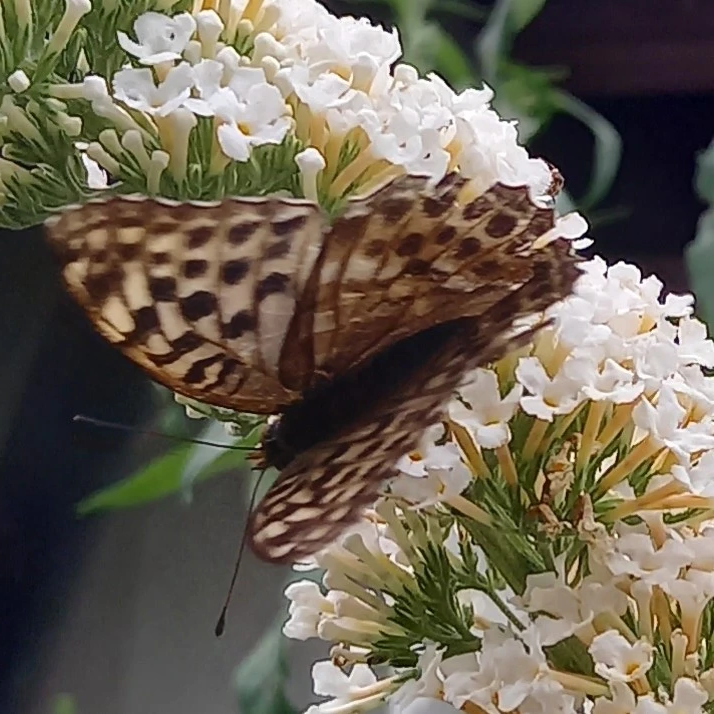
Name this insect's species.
Argynnis paphia
